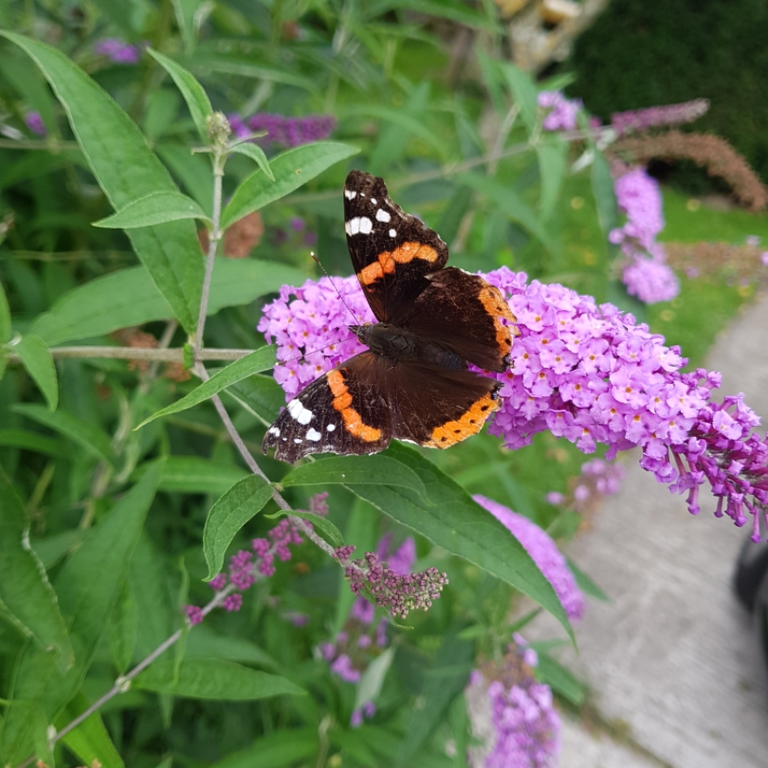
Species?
Vanessa atalanta
